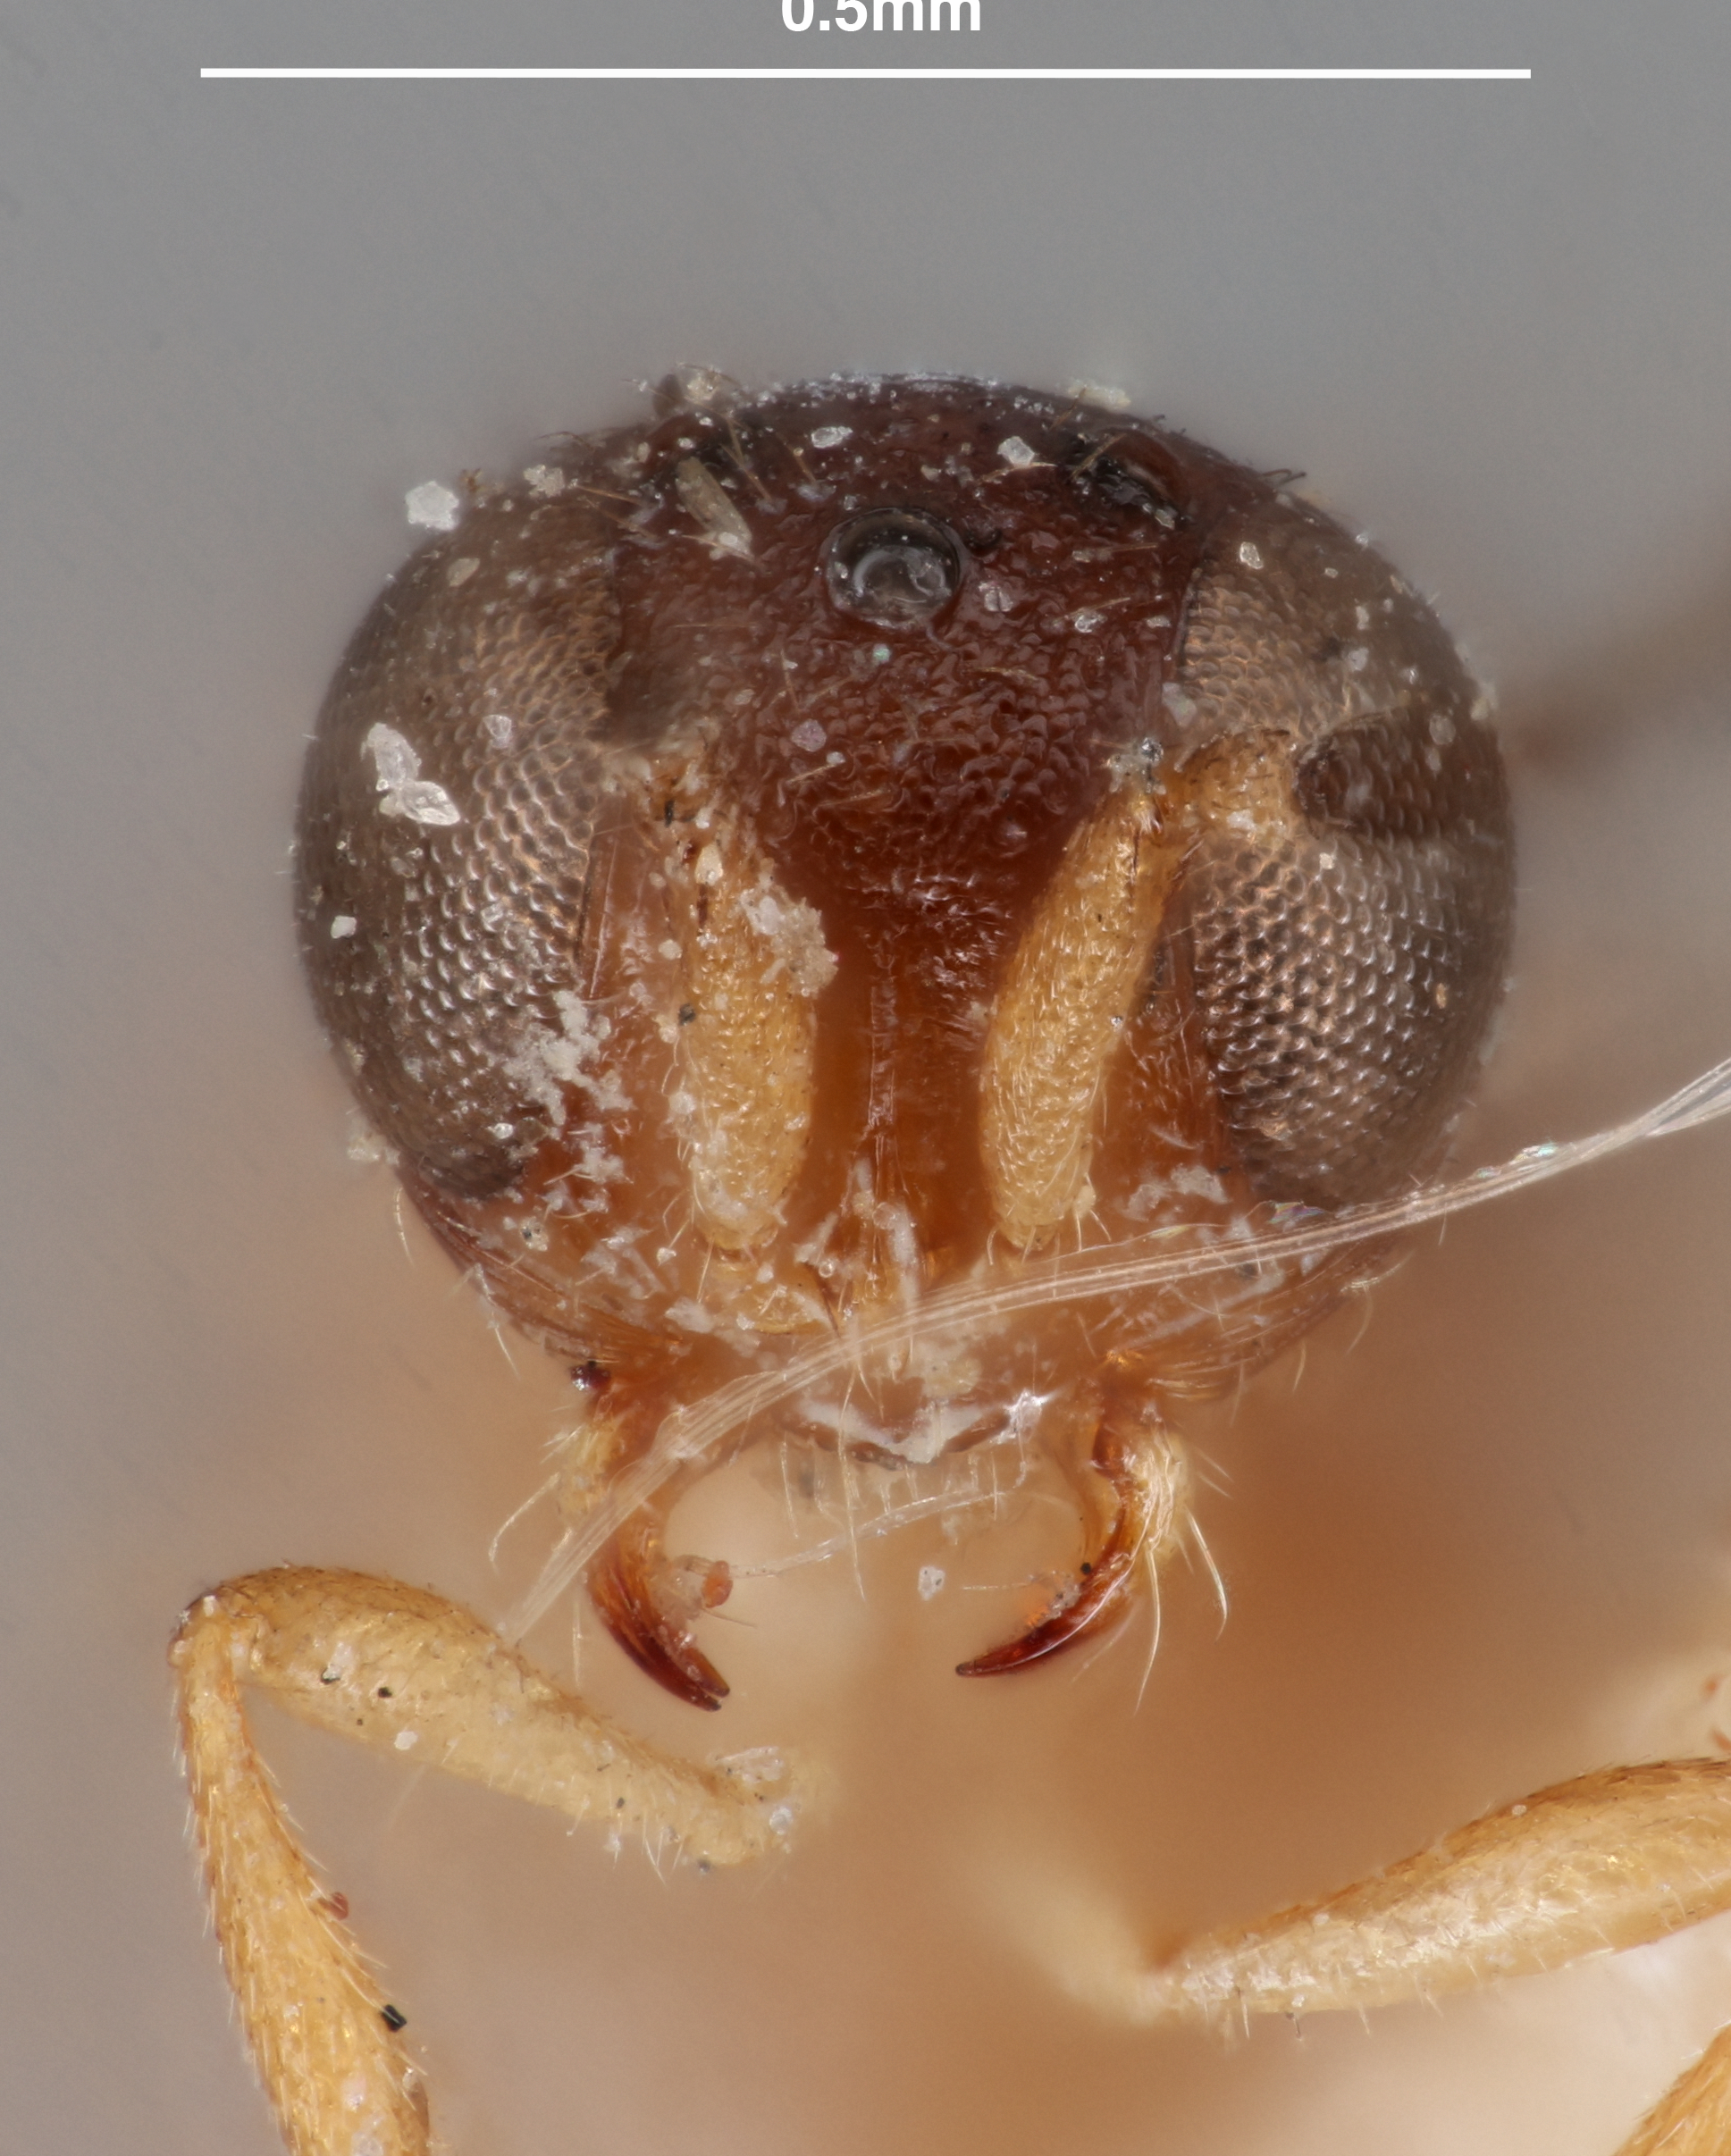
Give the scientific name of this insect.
Opisthacantha bengalensis
